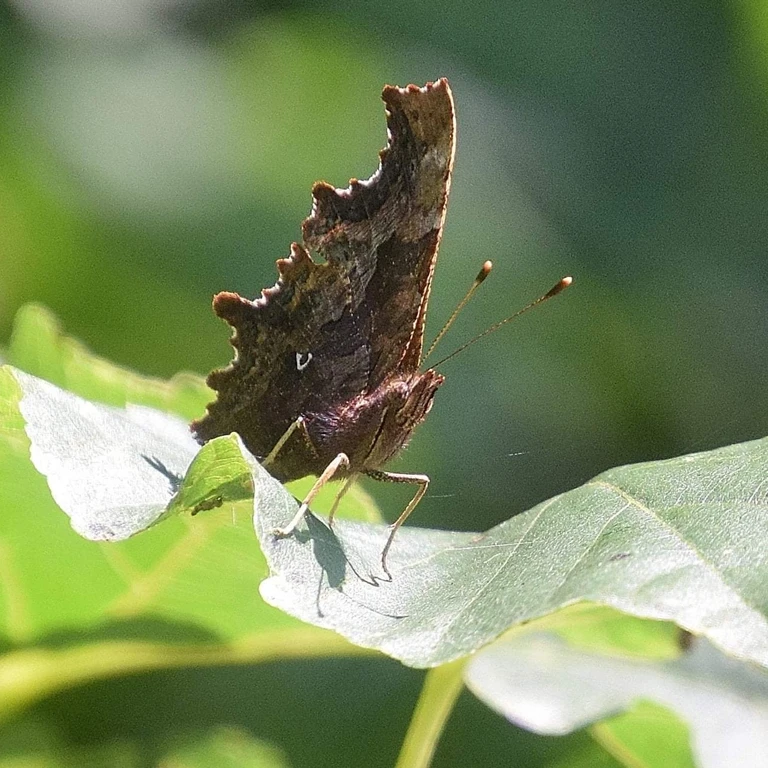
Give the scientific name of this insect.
Polygonia c-album
